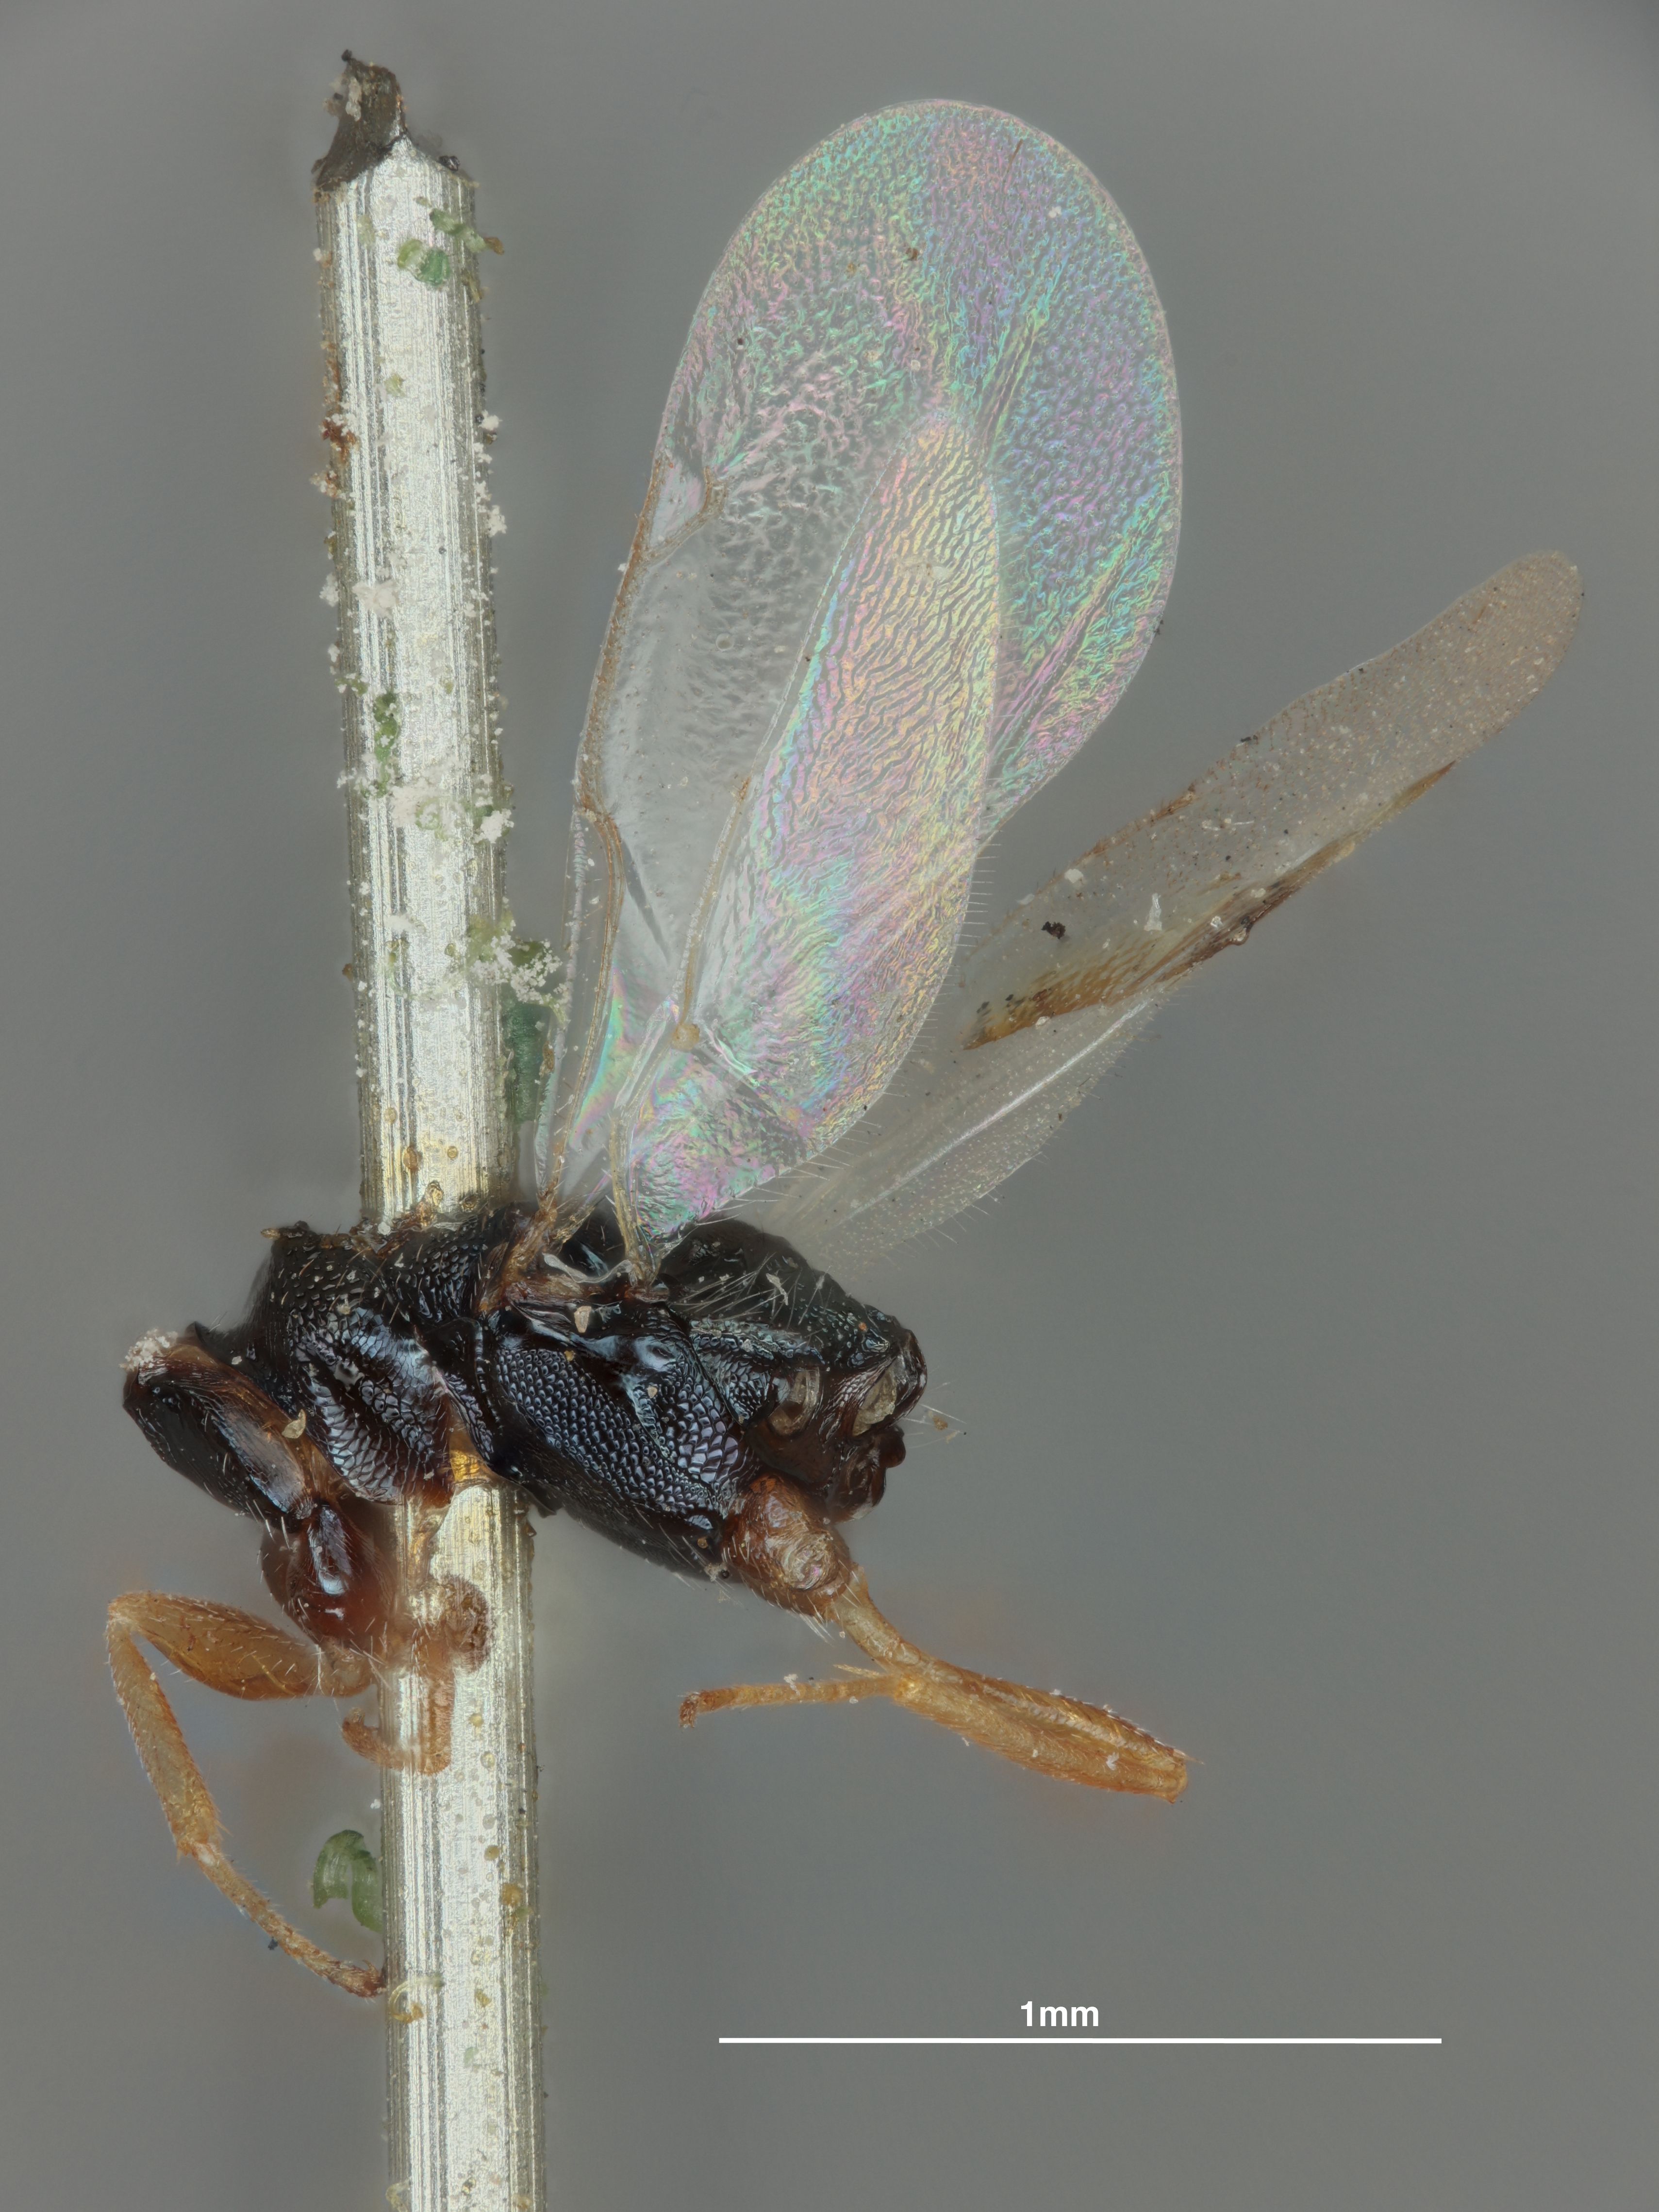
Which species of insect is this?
Dibrachys nigro-cyaneus
